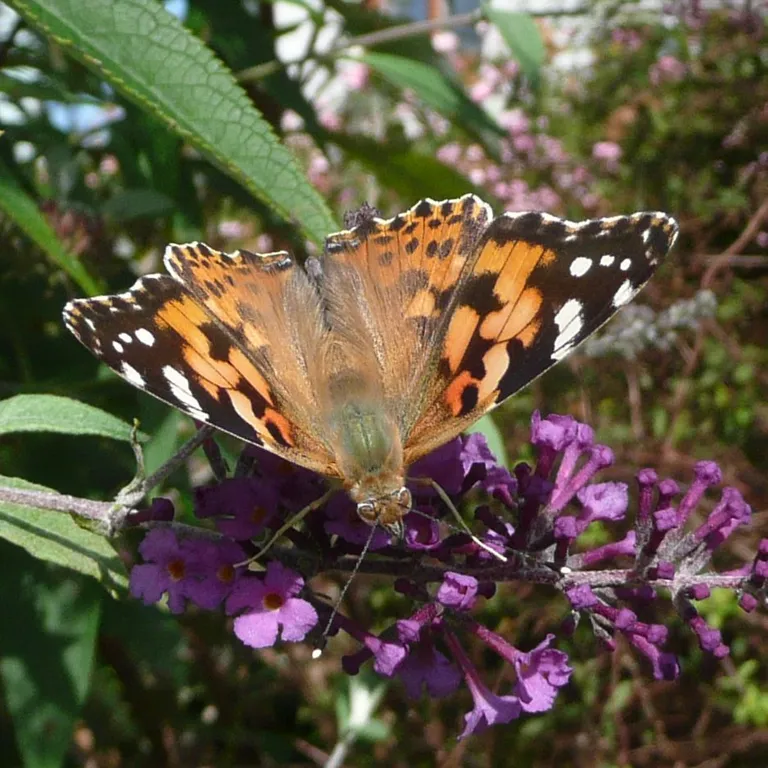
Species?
Vanessa cardui
